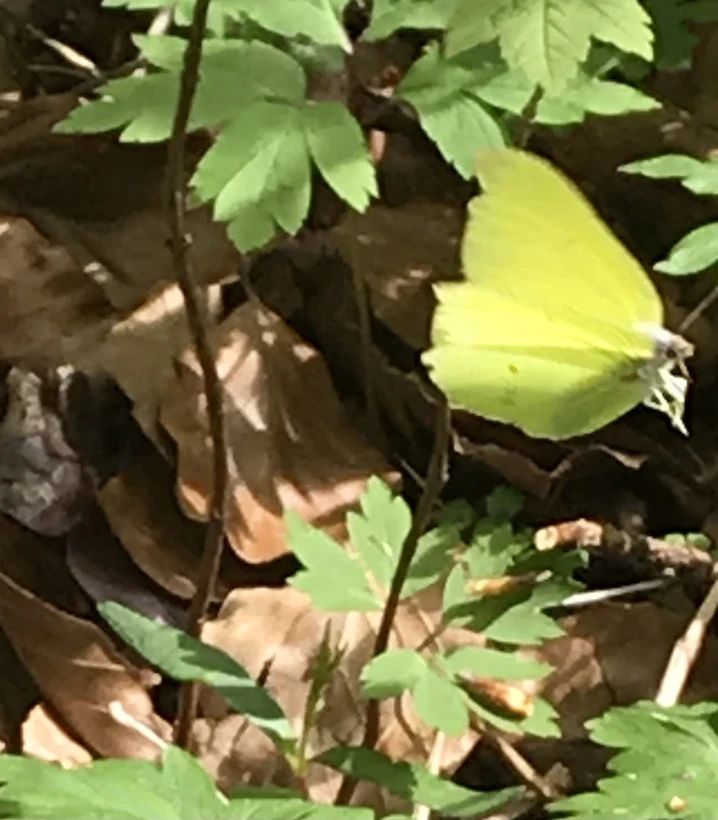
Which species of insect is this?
Gonepteryx rhamni
